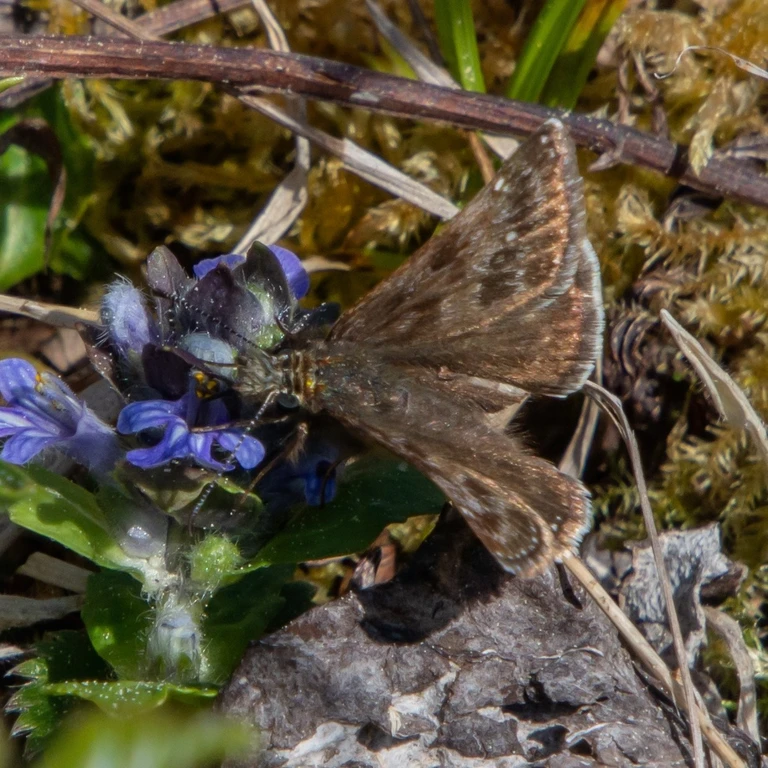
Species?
Erynnis tages
